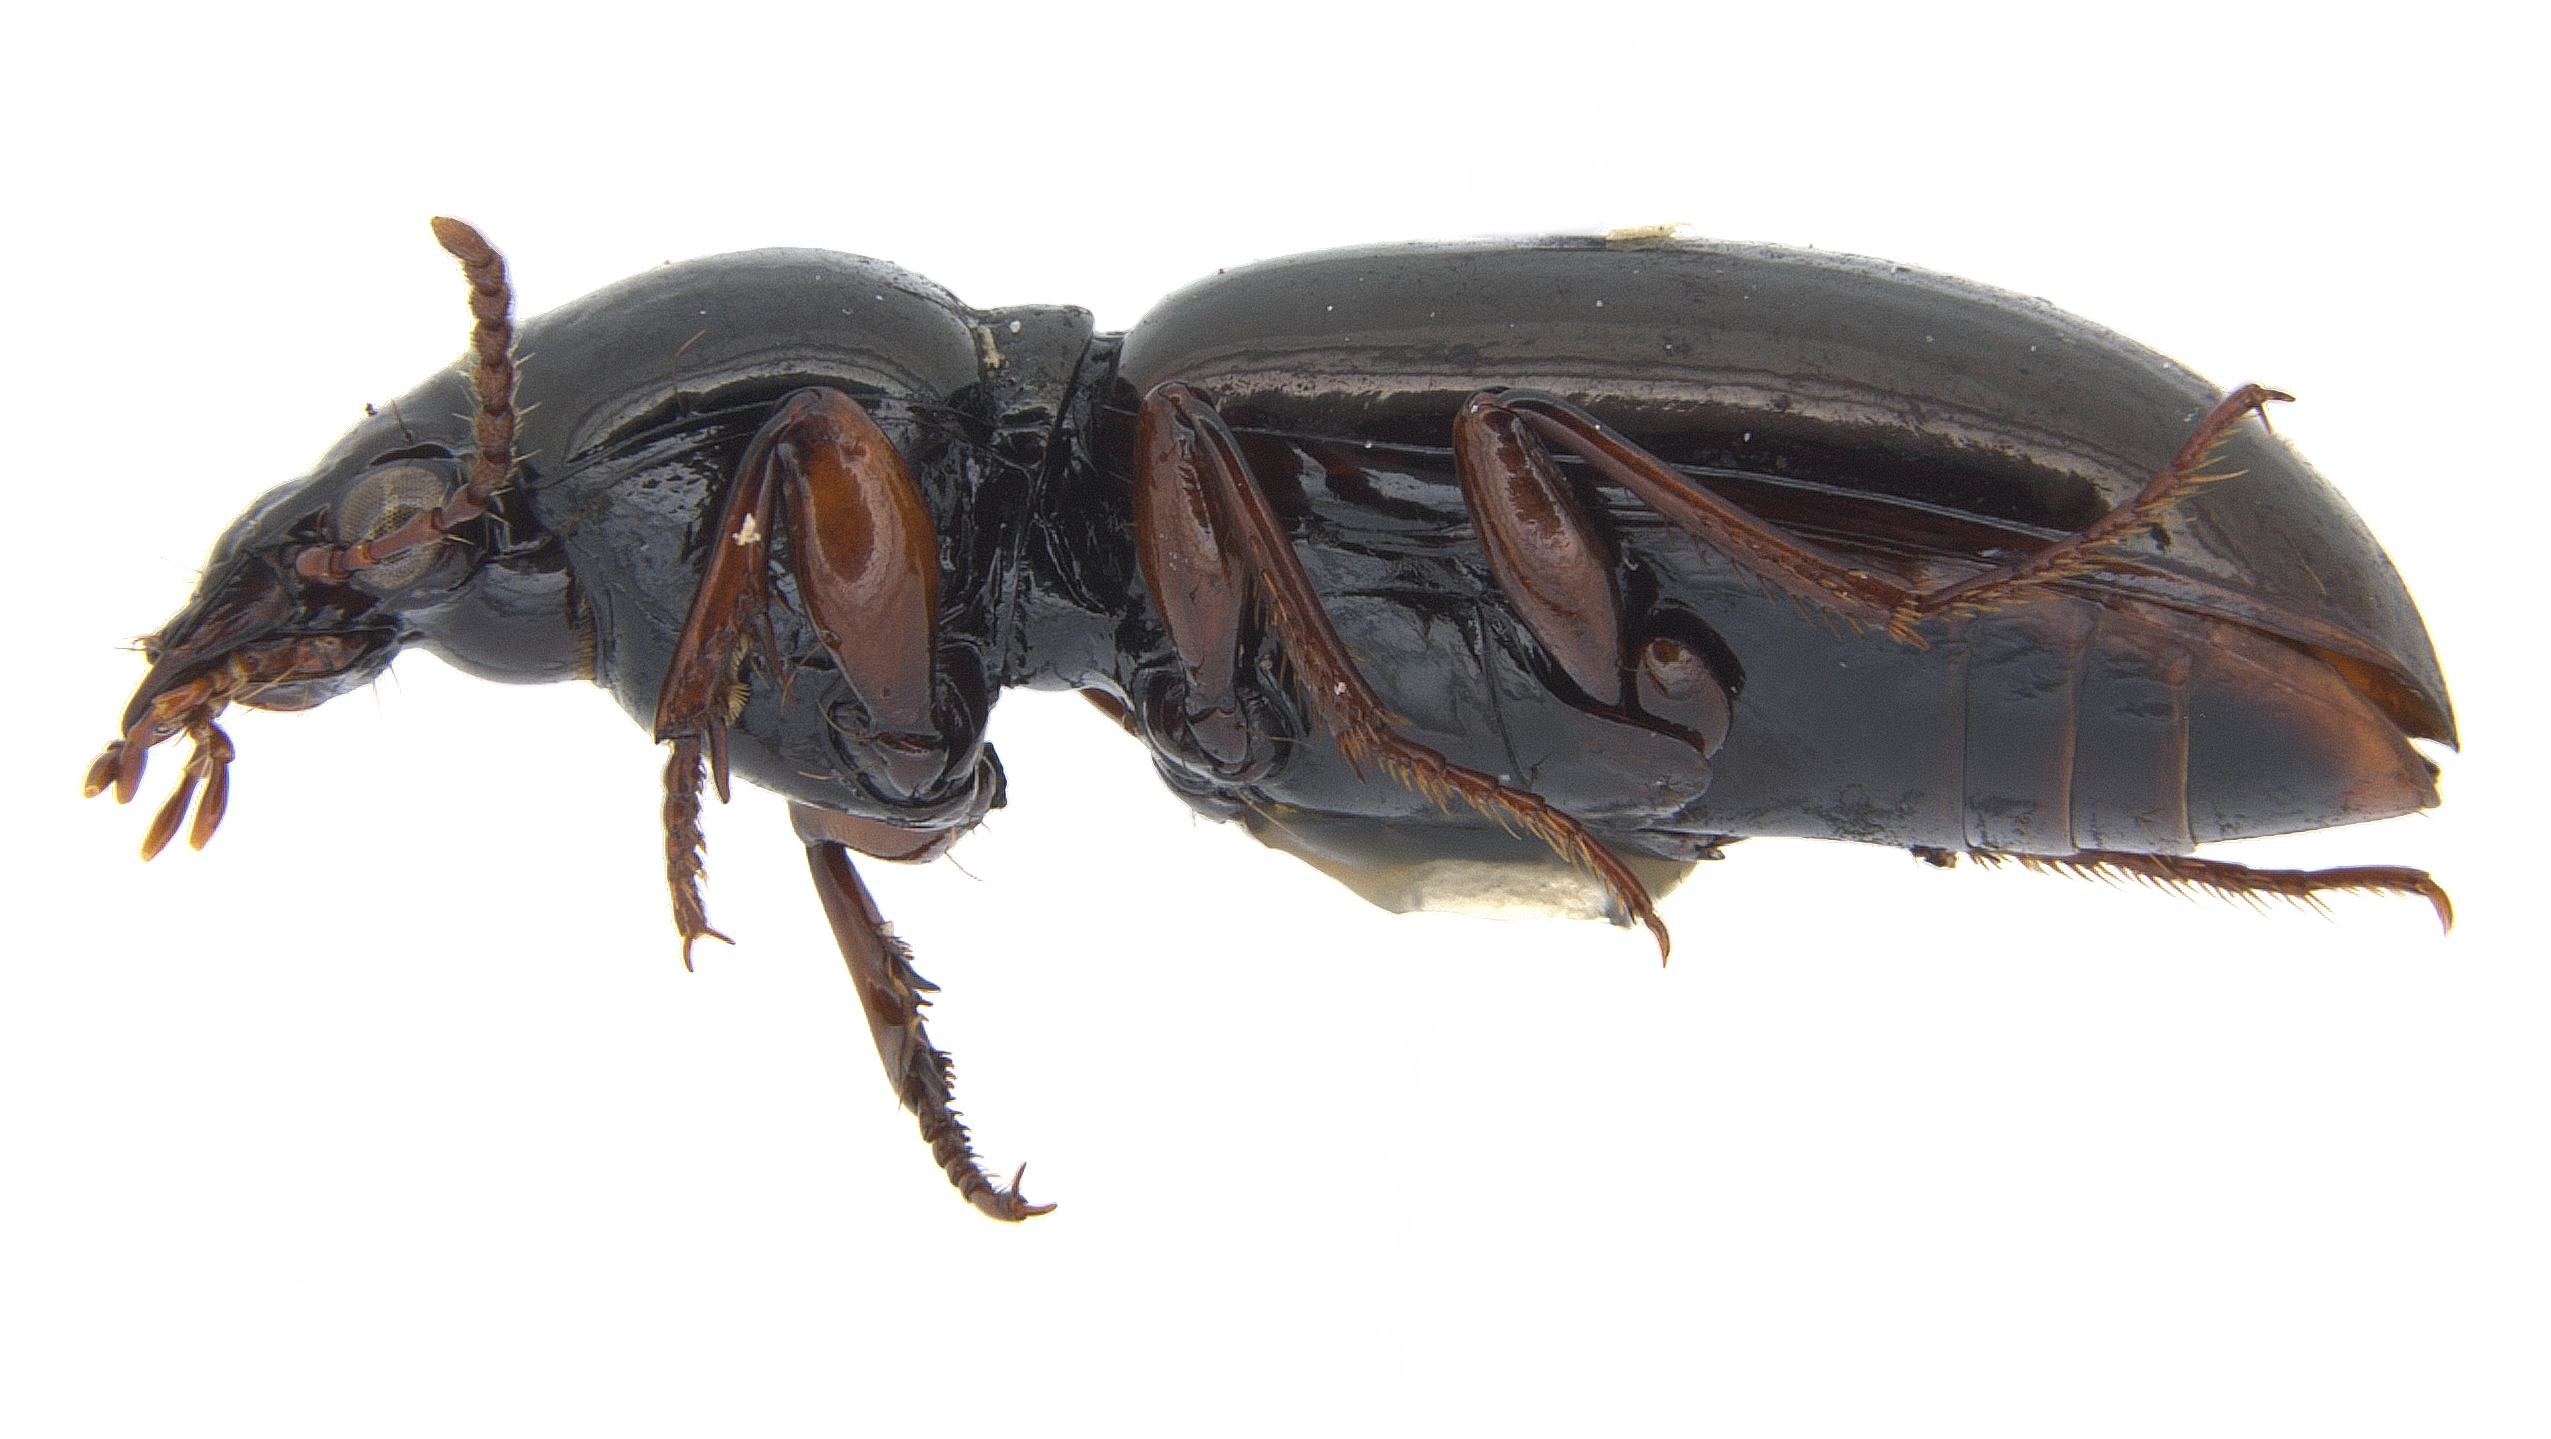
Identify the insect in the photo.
Miscodera arctica
